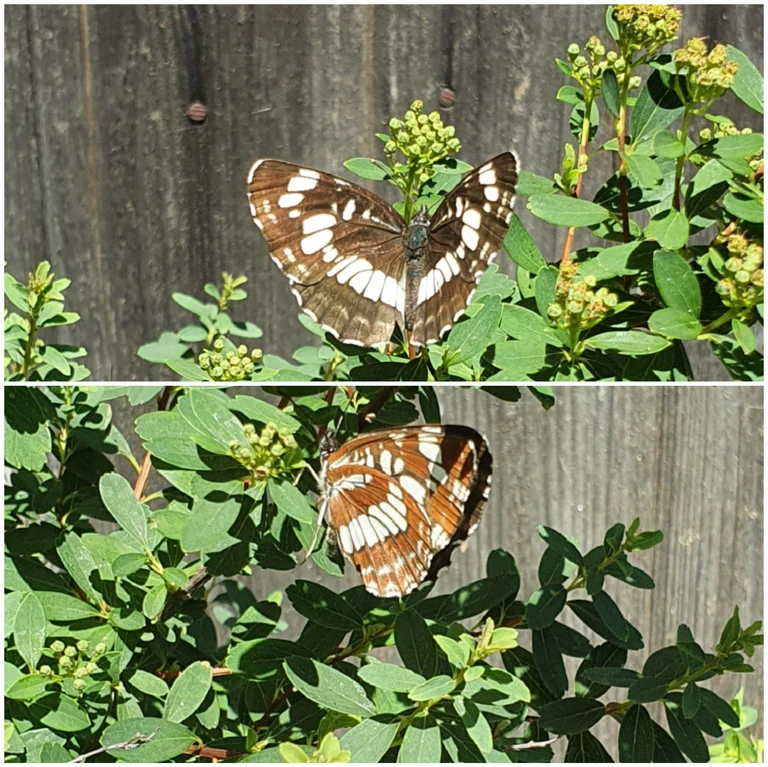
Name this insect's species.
Neptis rivularis
